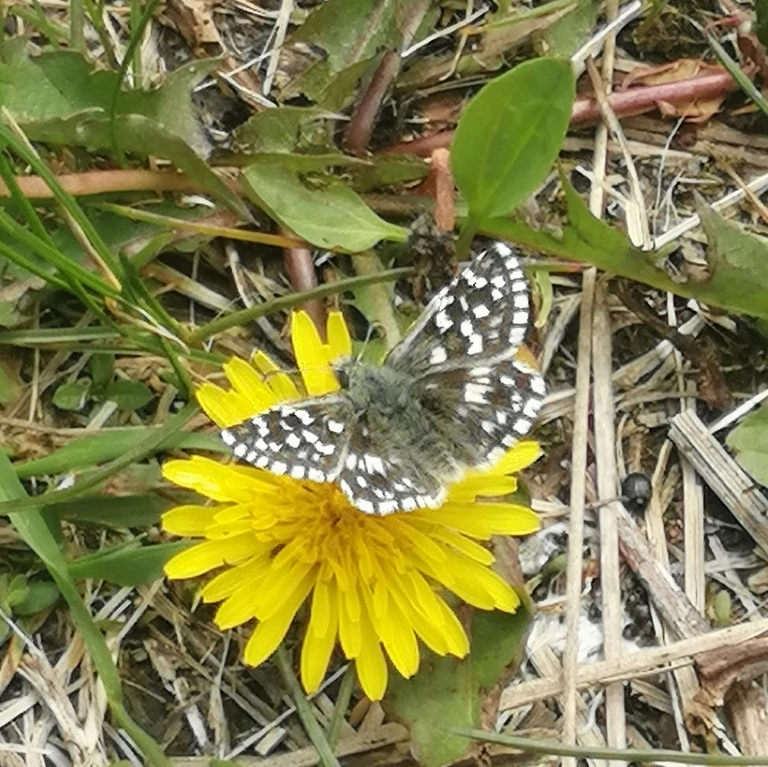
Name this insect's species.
Pyrgus malvae
